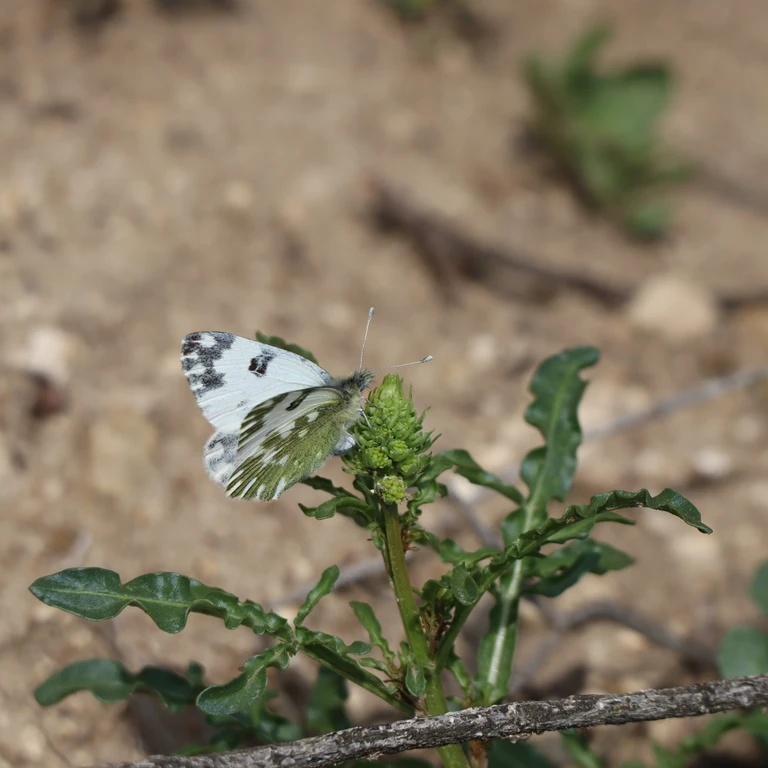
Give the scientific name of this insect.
Pontia edusa
